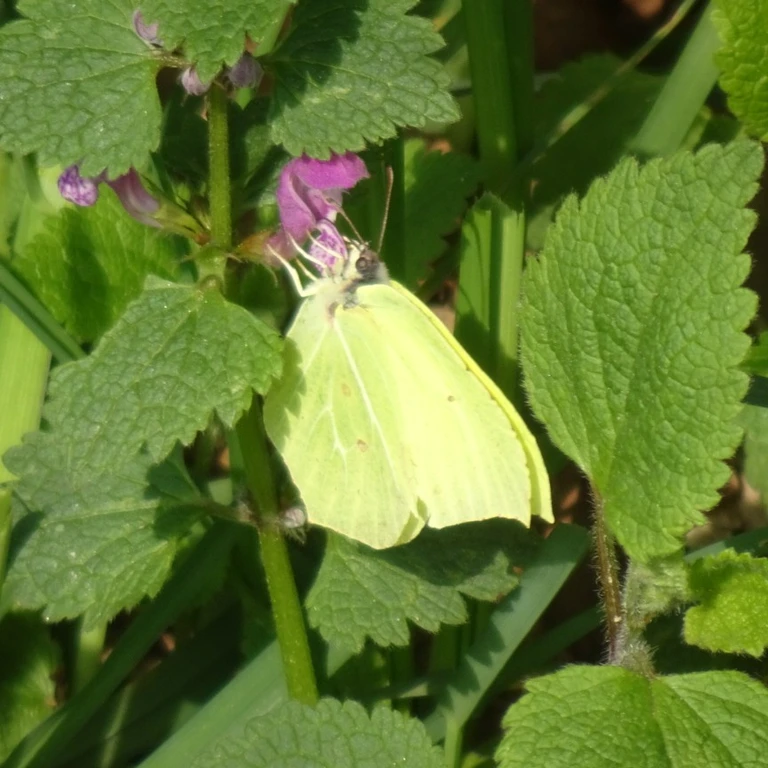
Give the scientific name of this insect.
Gonepteryx rhamni
